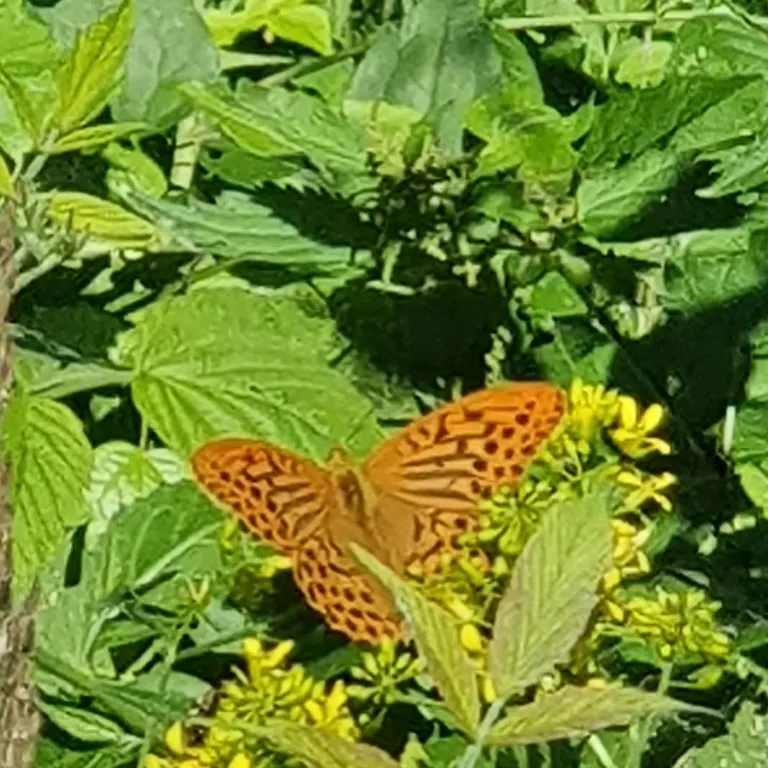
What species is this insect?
Argynnis paphia
